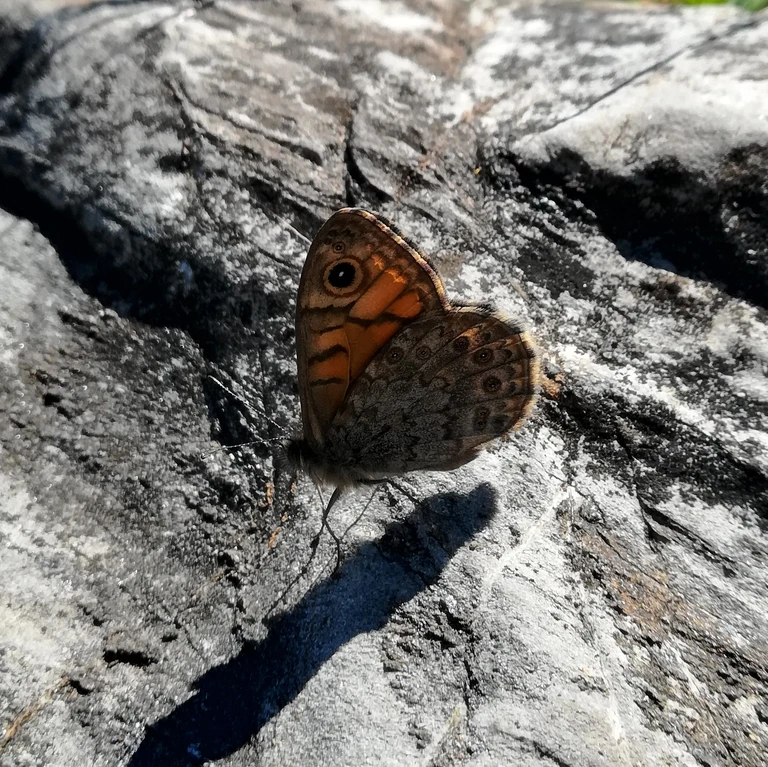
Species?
Lasiommata megera (also Pararge megera)
